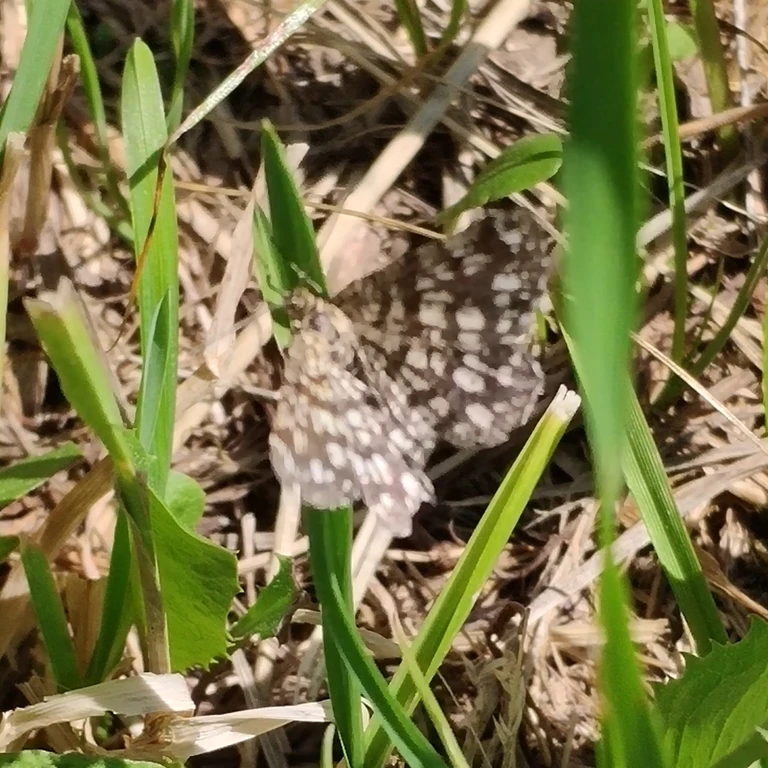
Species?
Chiasmia clathrata
